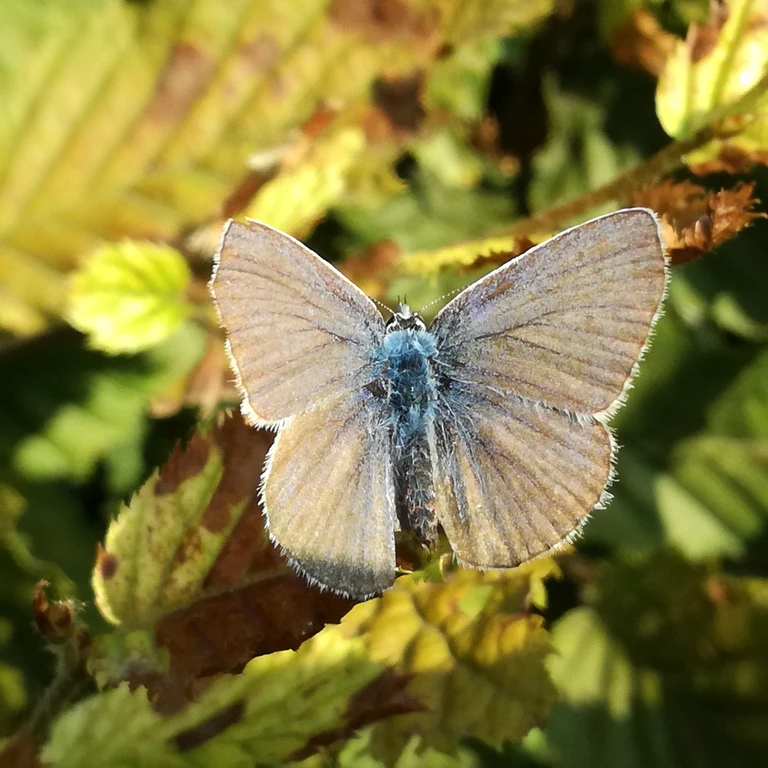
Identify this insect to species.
Polyommatus icarus
